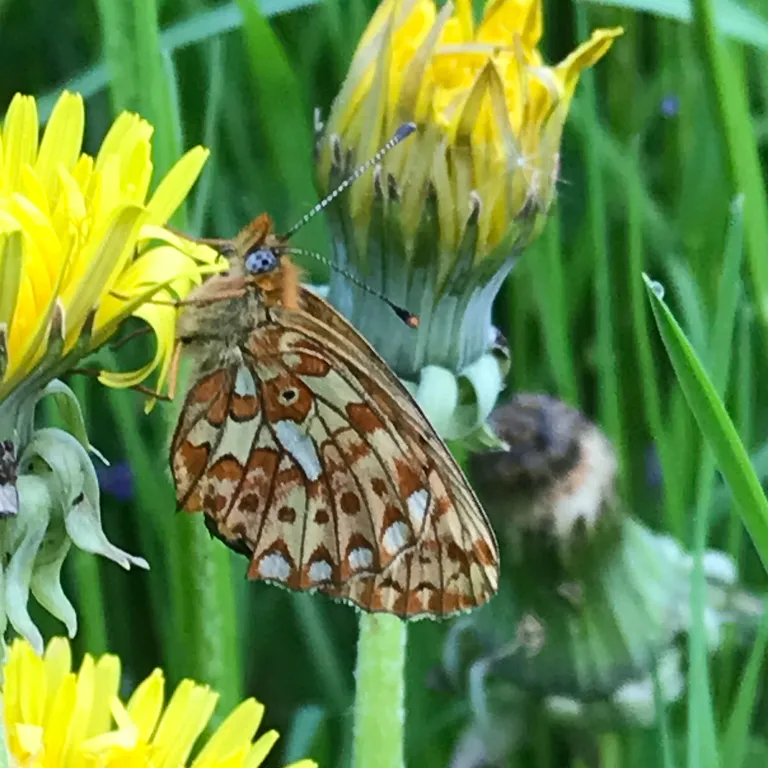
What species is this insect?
Boloria euphrosyne (also Clossiana euphrosyne)
